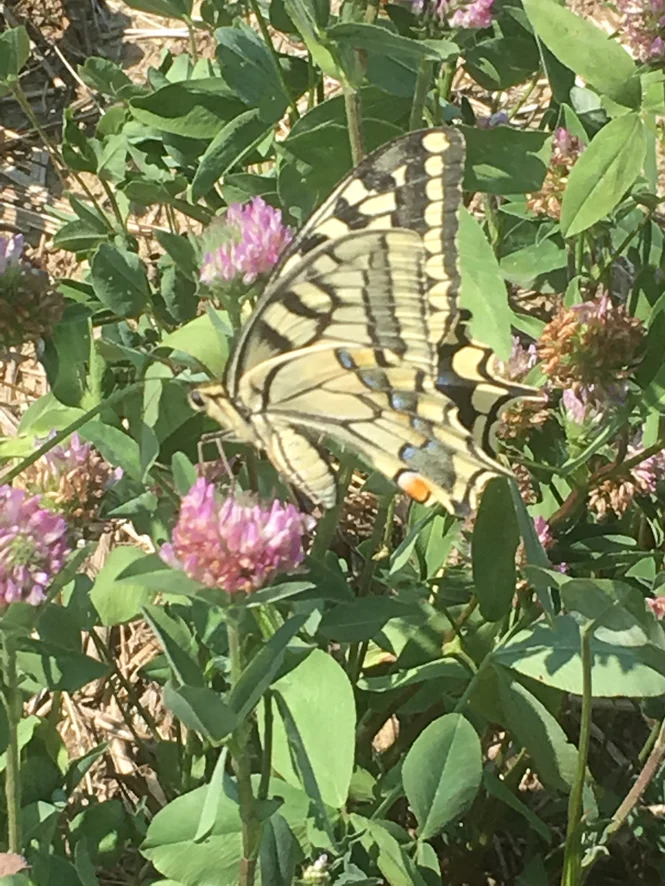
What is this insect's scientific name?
Papilio machaon
